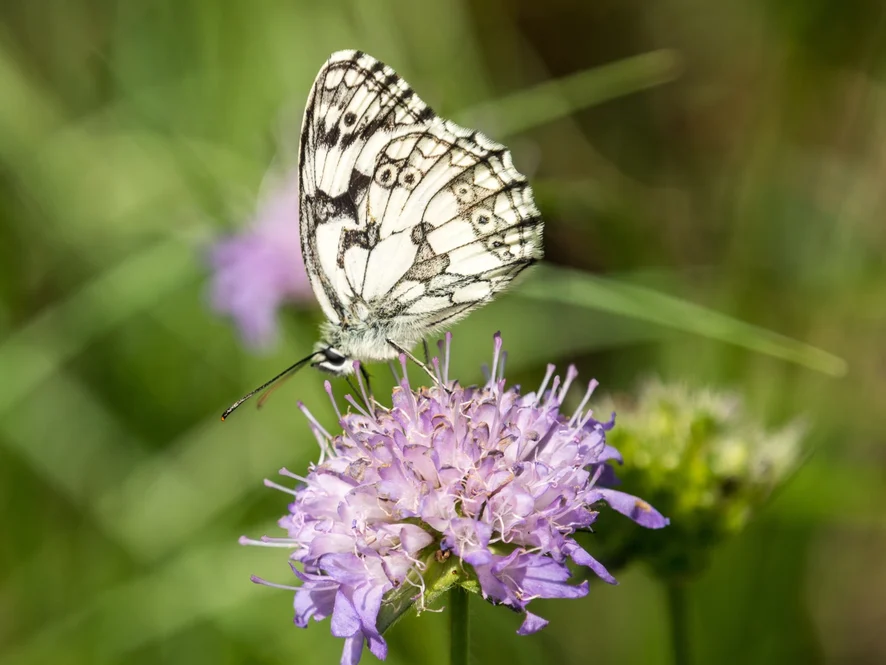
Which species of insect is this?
Melanargia galathea
